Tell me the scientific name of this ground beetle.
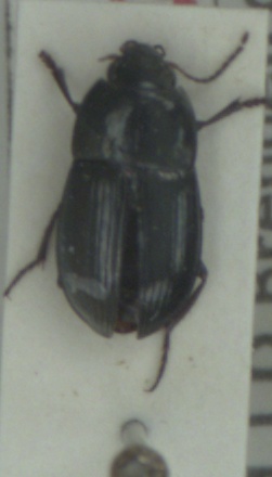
Amara convexior
